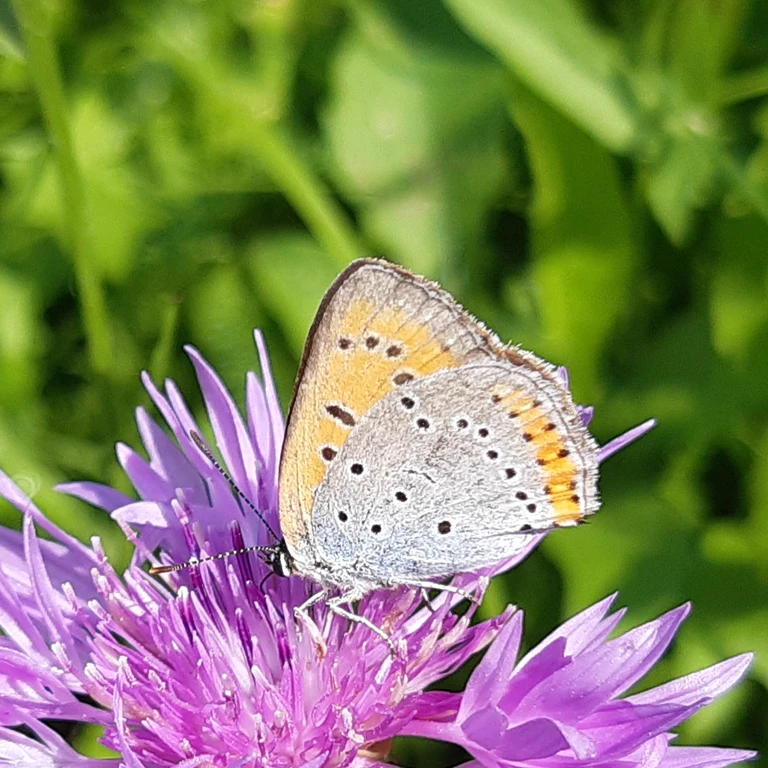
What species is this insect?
Lycaena dispar
